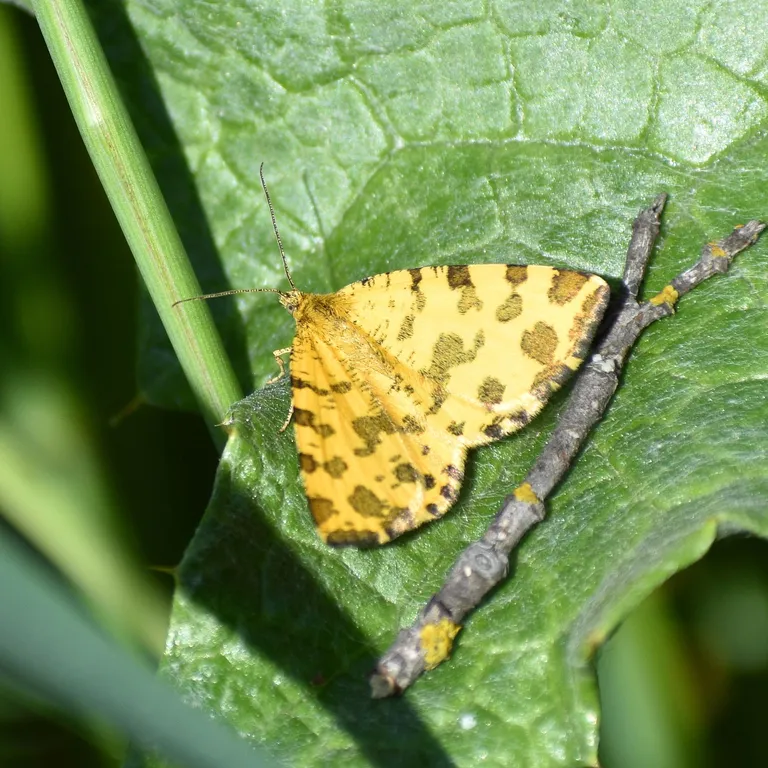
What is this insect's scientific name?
Pseudopanthera macularia
